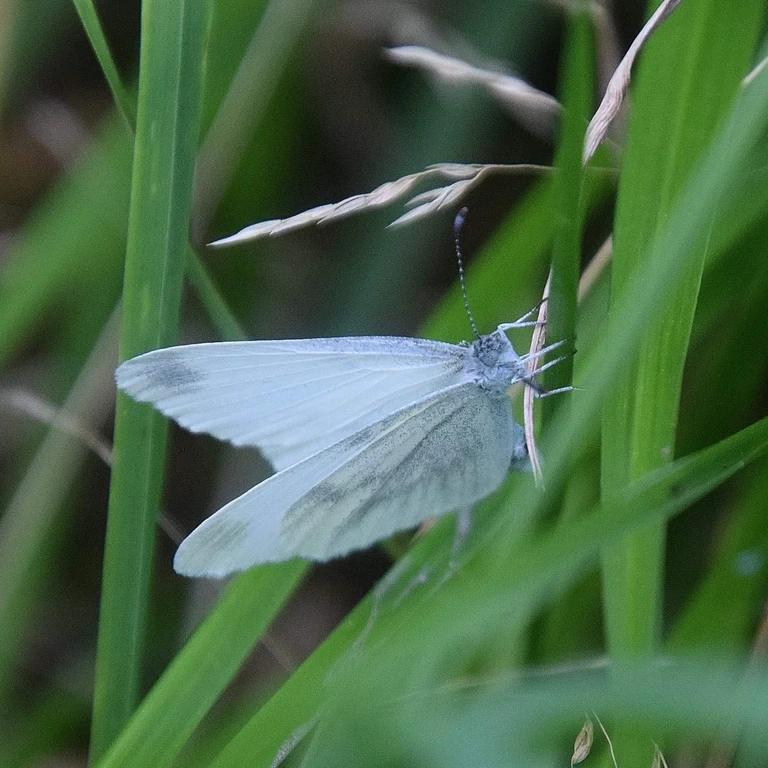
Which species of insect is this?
Leptidea sinapis/juvernica
